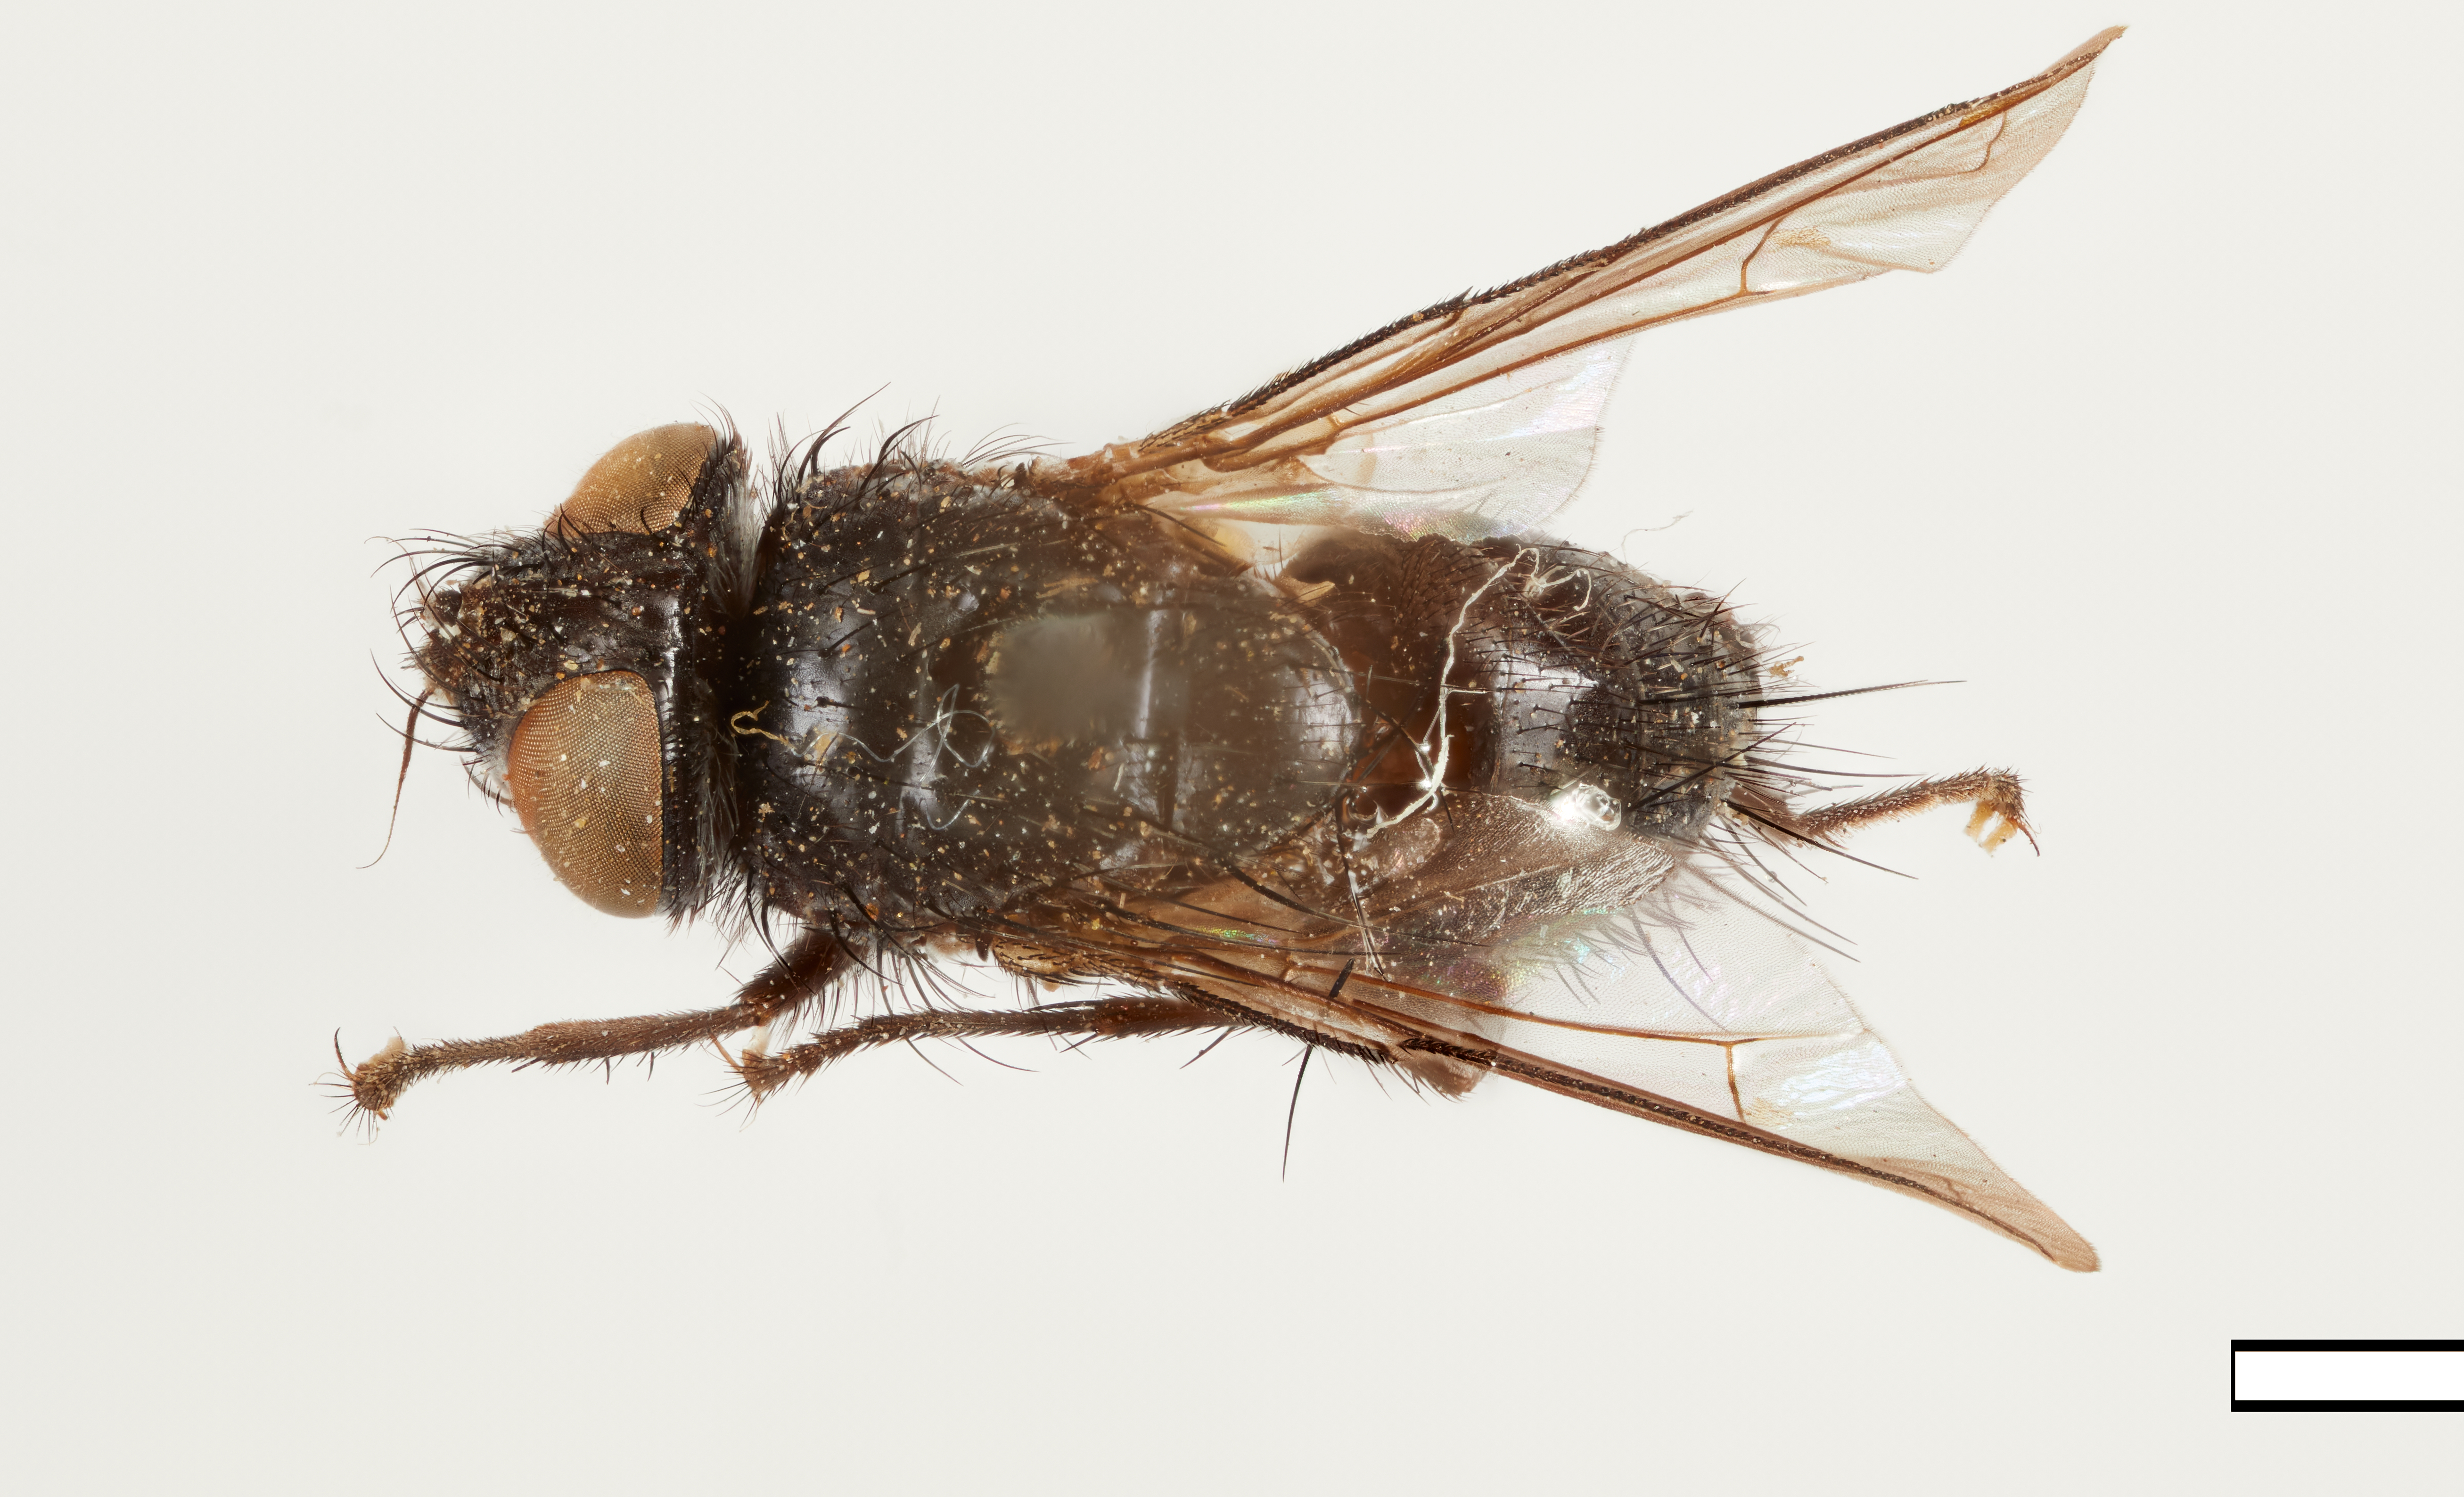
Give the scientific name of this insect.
Phorocera unipilum
